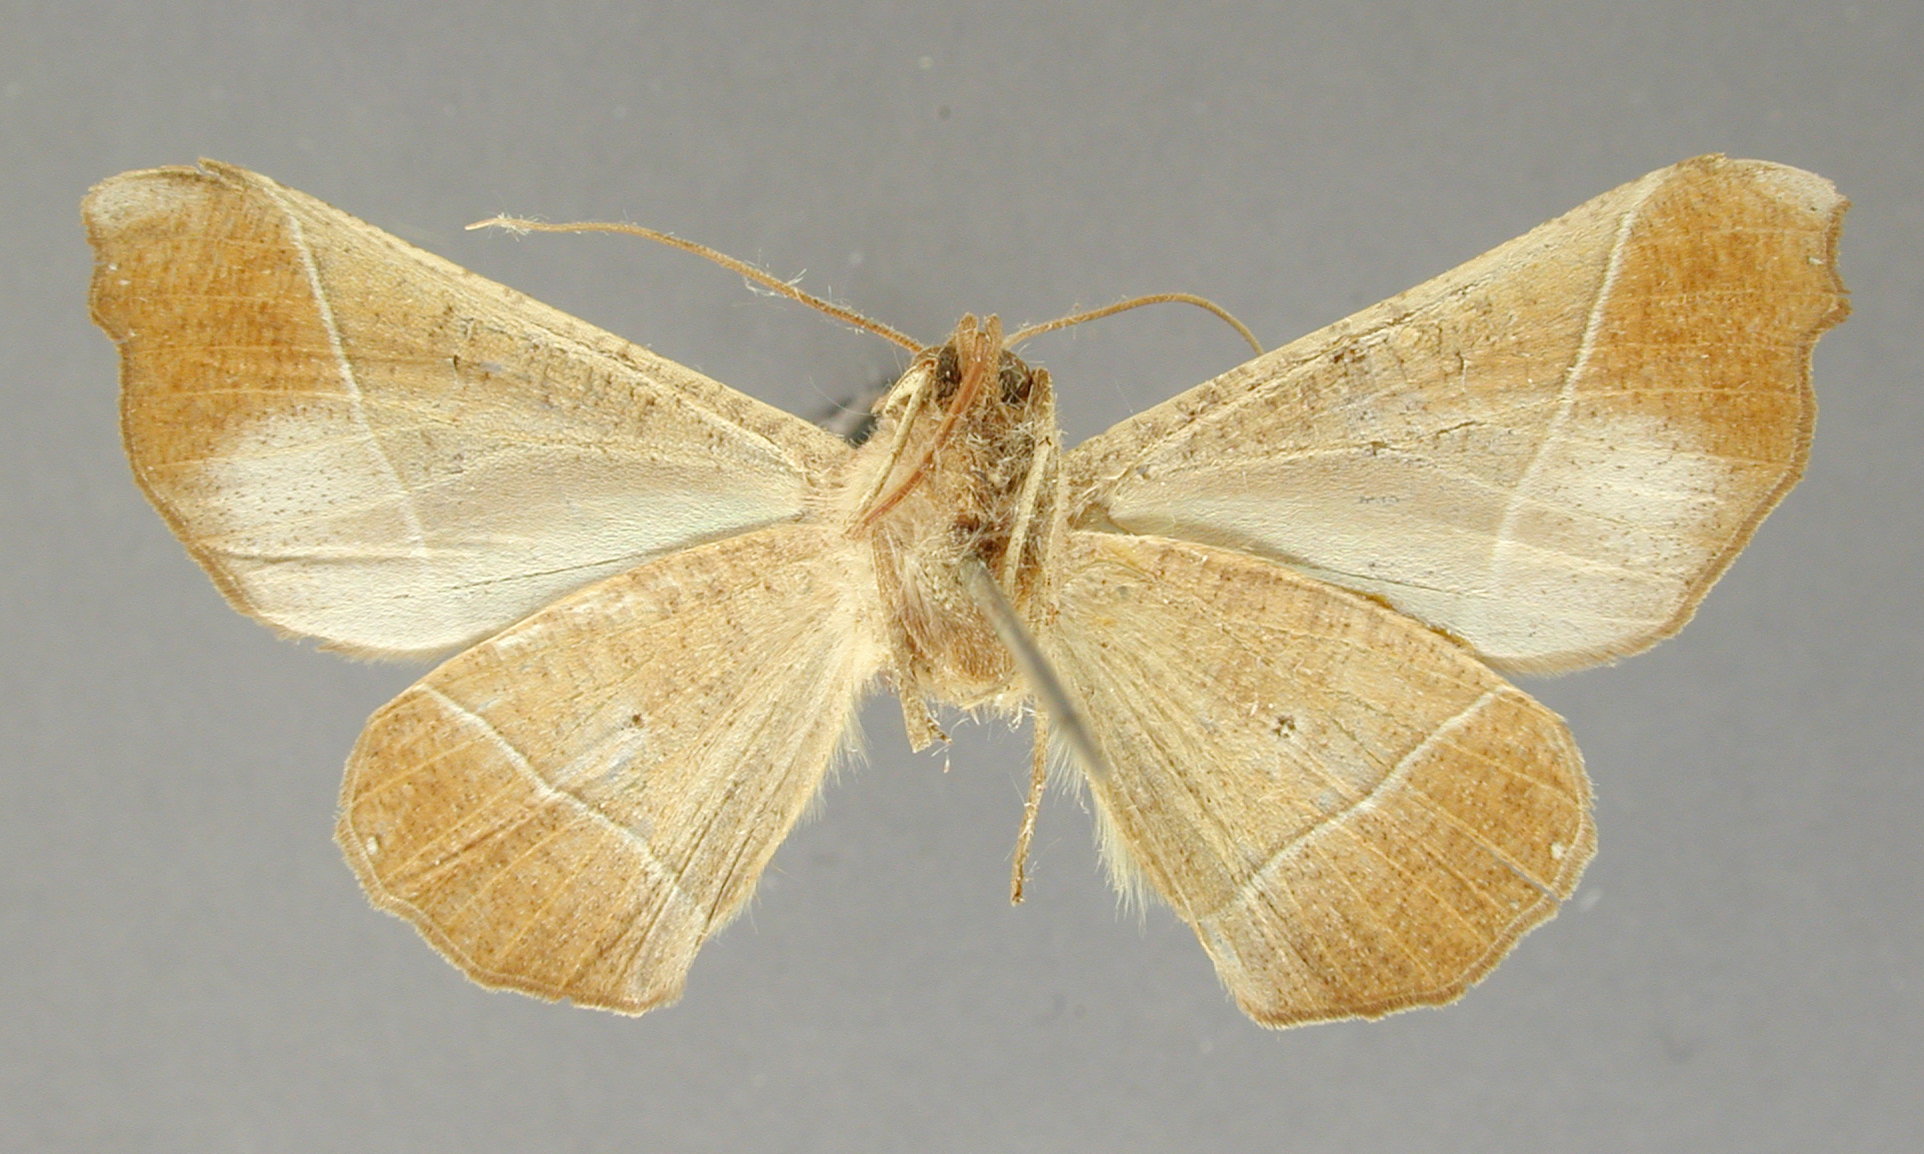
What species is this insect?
Pero gapa
